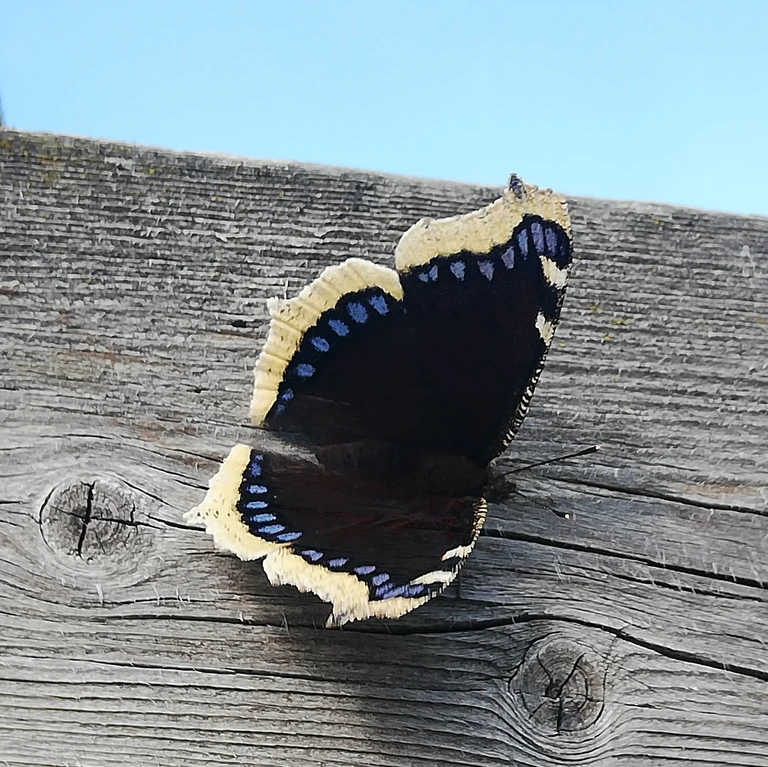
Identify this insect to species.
Nymphalis antiopa
